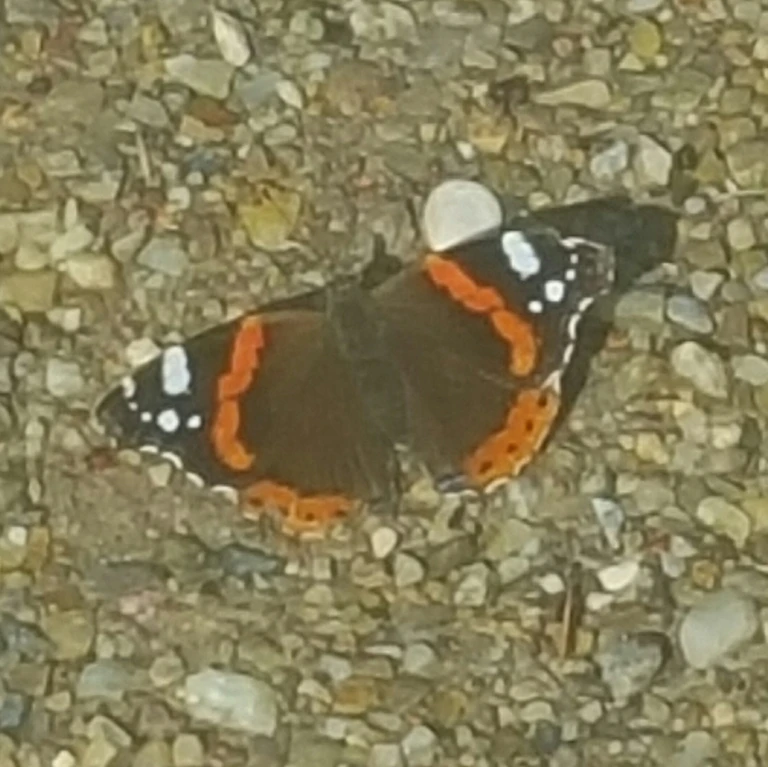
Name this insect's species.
Vanessa atalanta
